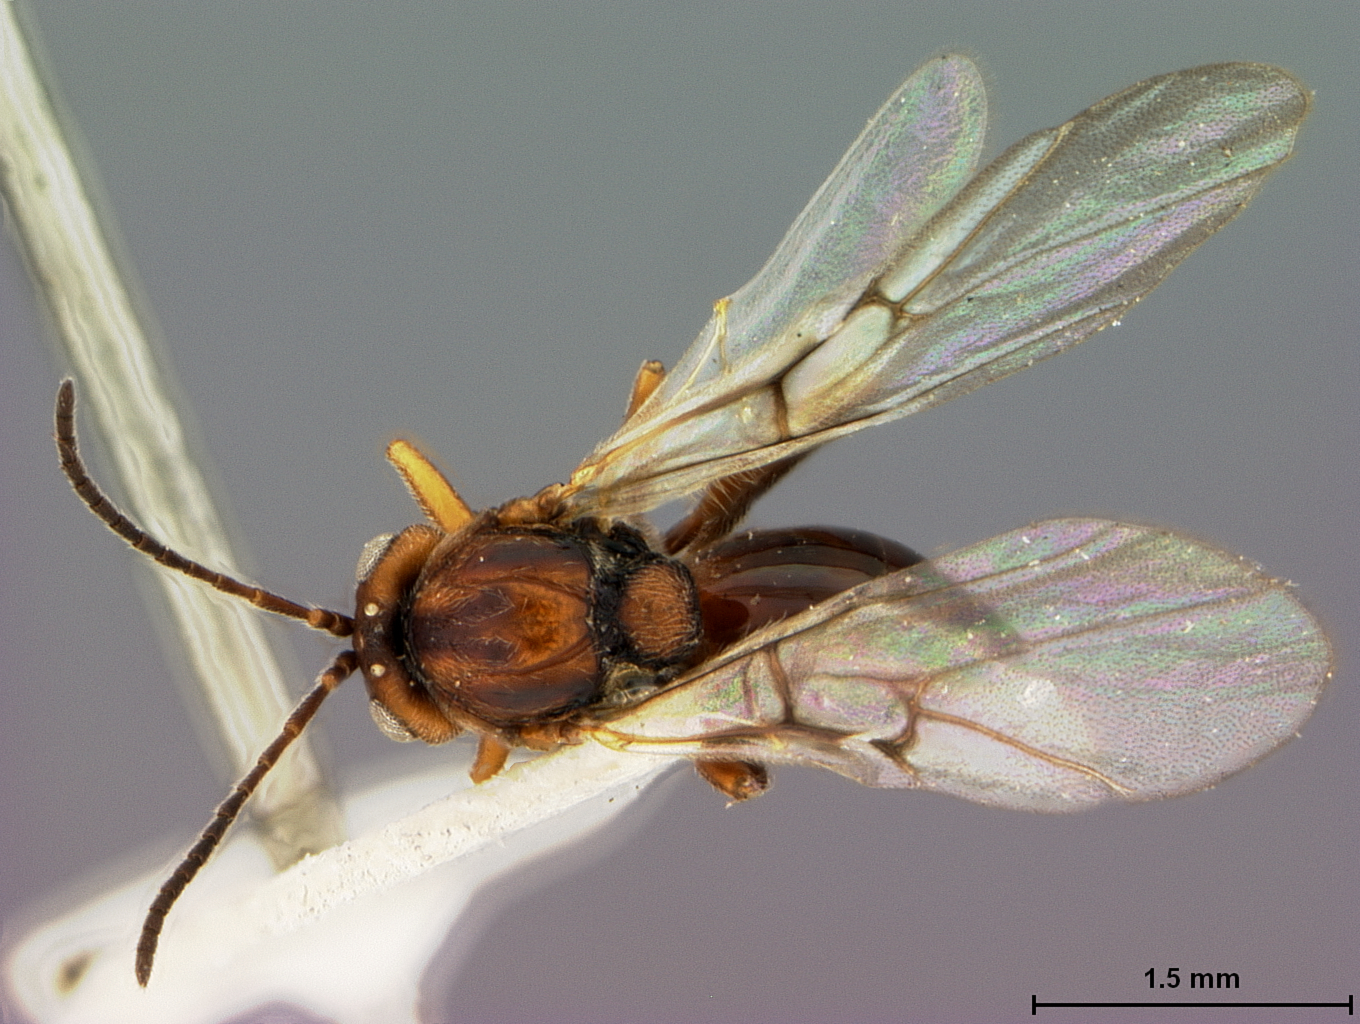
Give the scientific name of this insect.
Callirhytis furva
